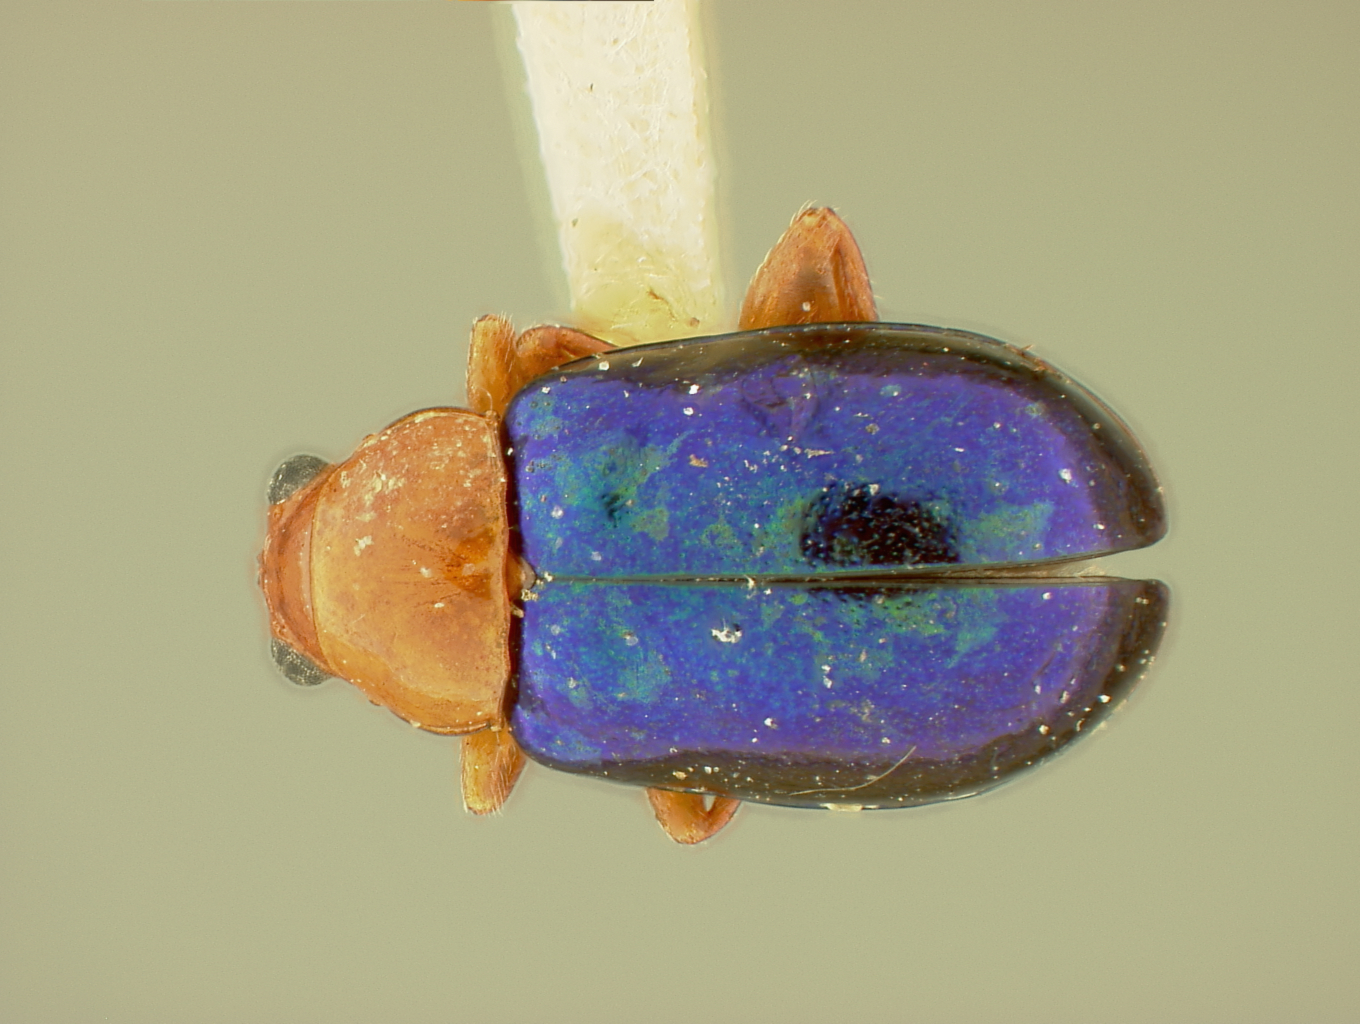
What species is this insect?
Homoschema ornatum
